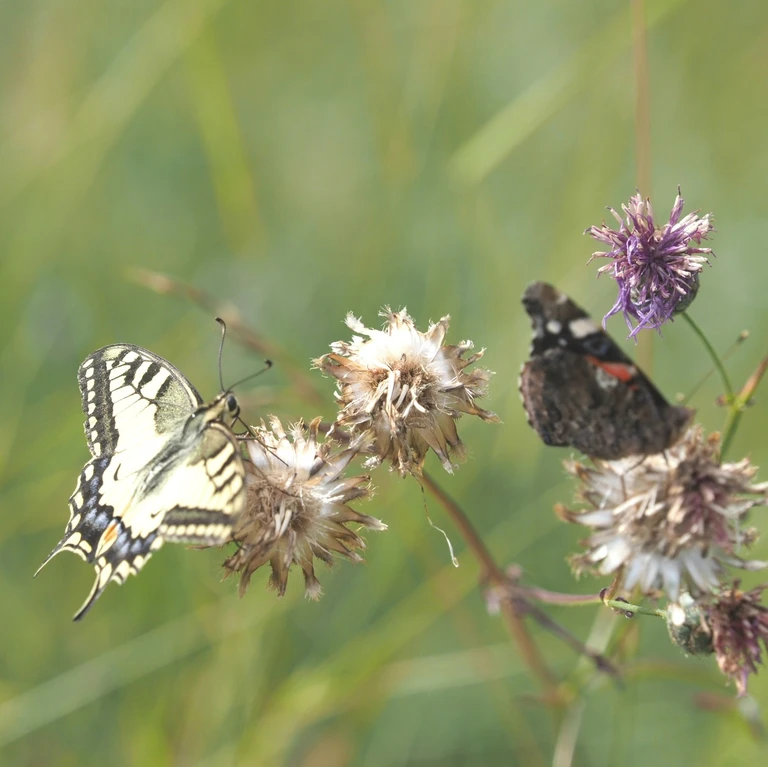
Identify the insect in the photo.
Papilio machaon
